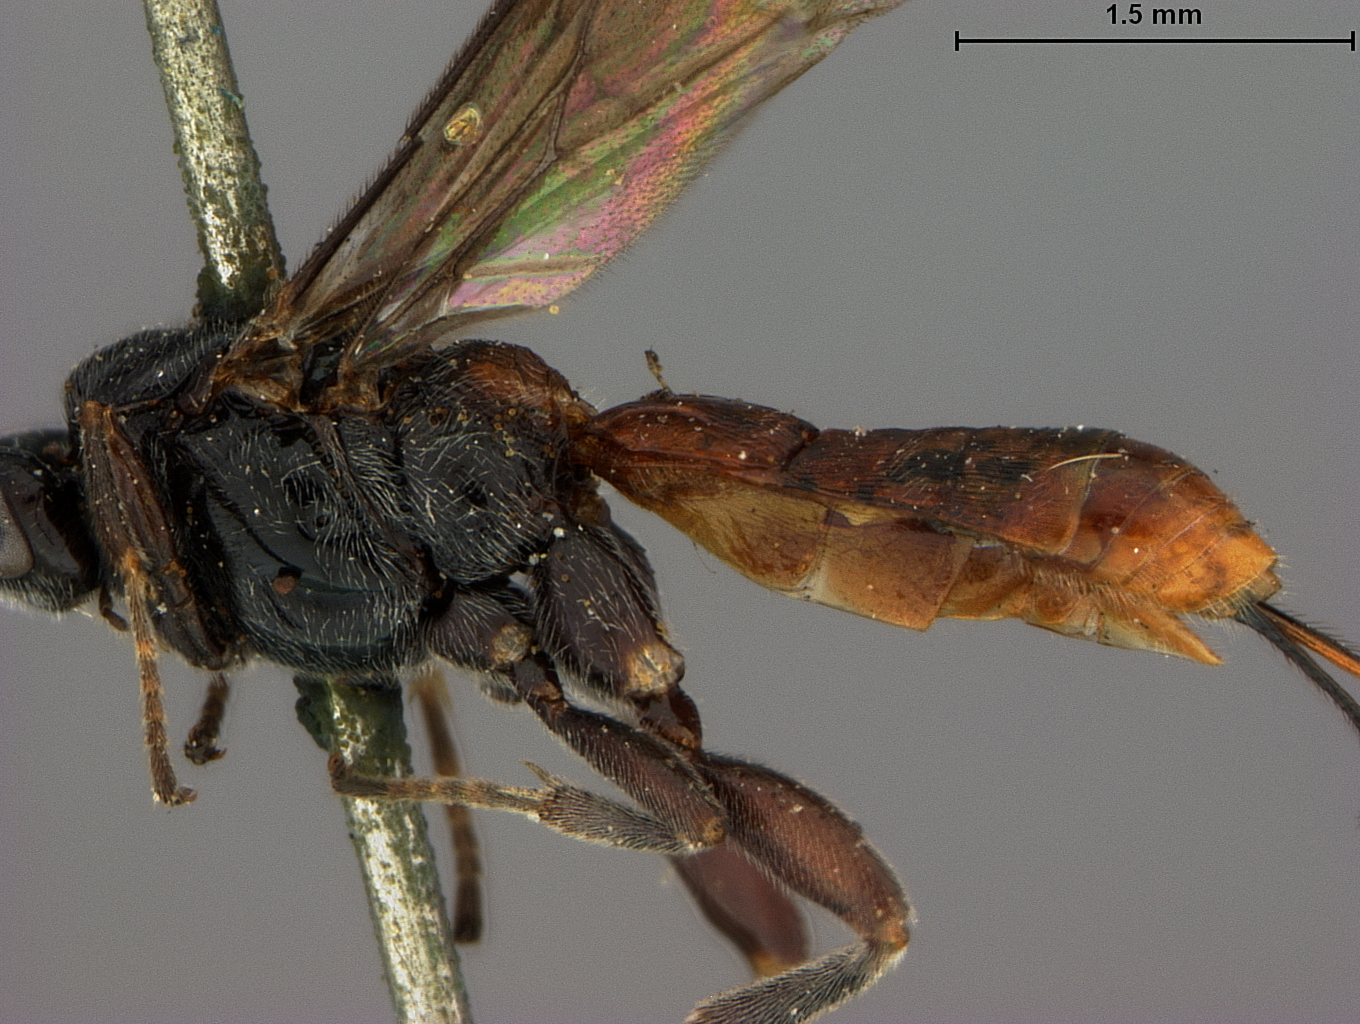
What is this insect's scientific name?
Microdus aciculatus
